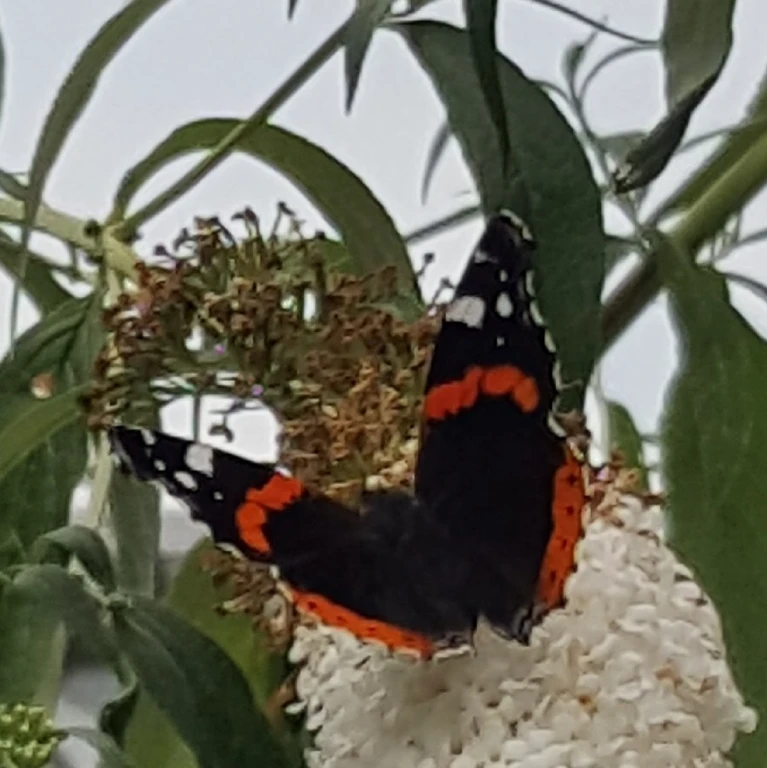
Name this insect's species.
Vanessa atalanta
